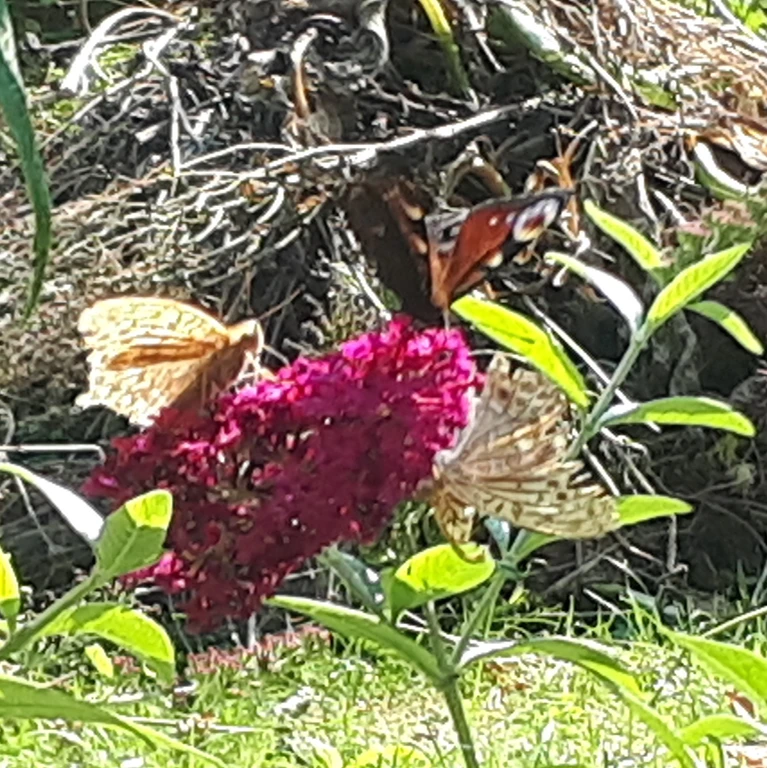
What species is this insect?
Aglais io
